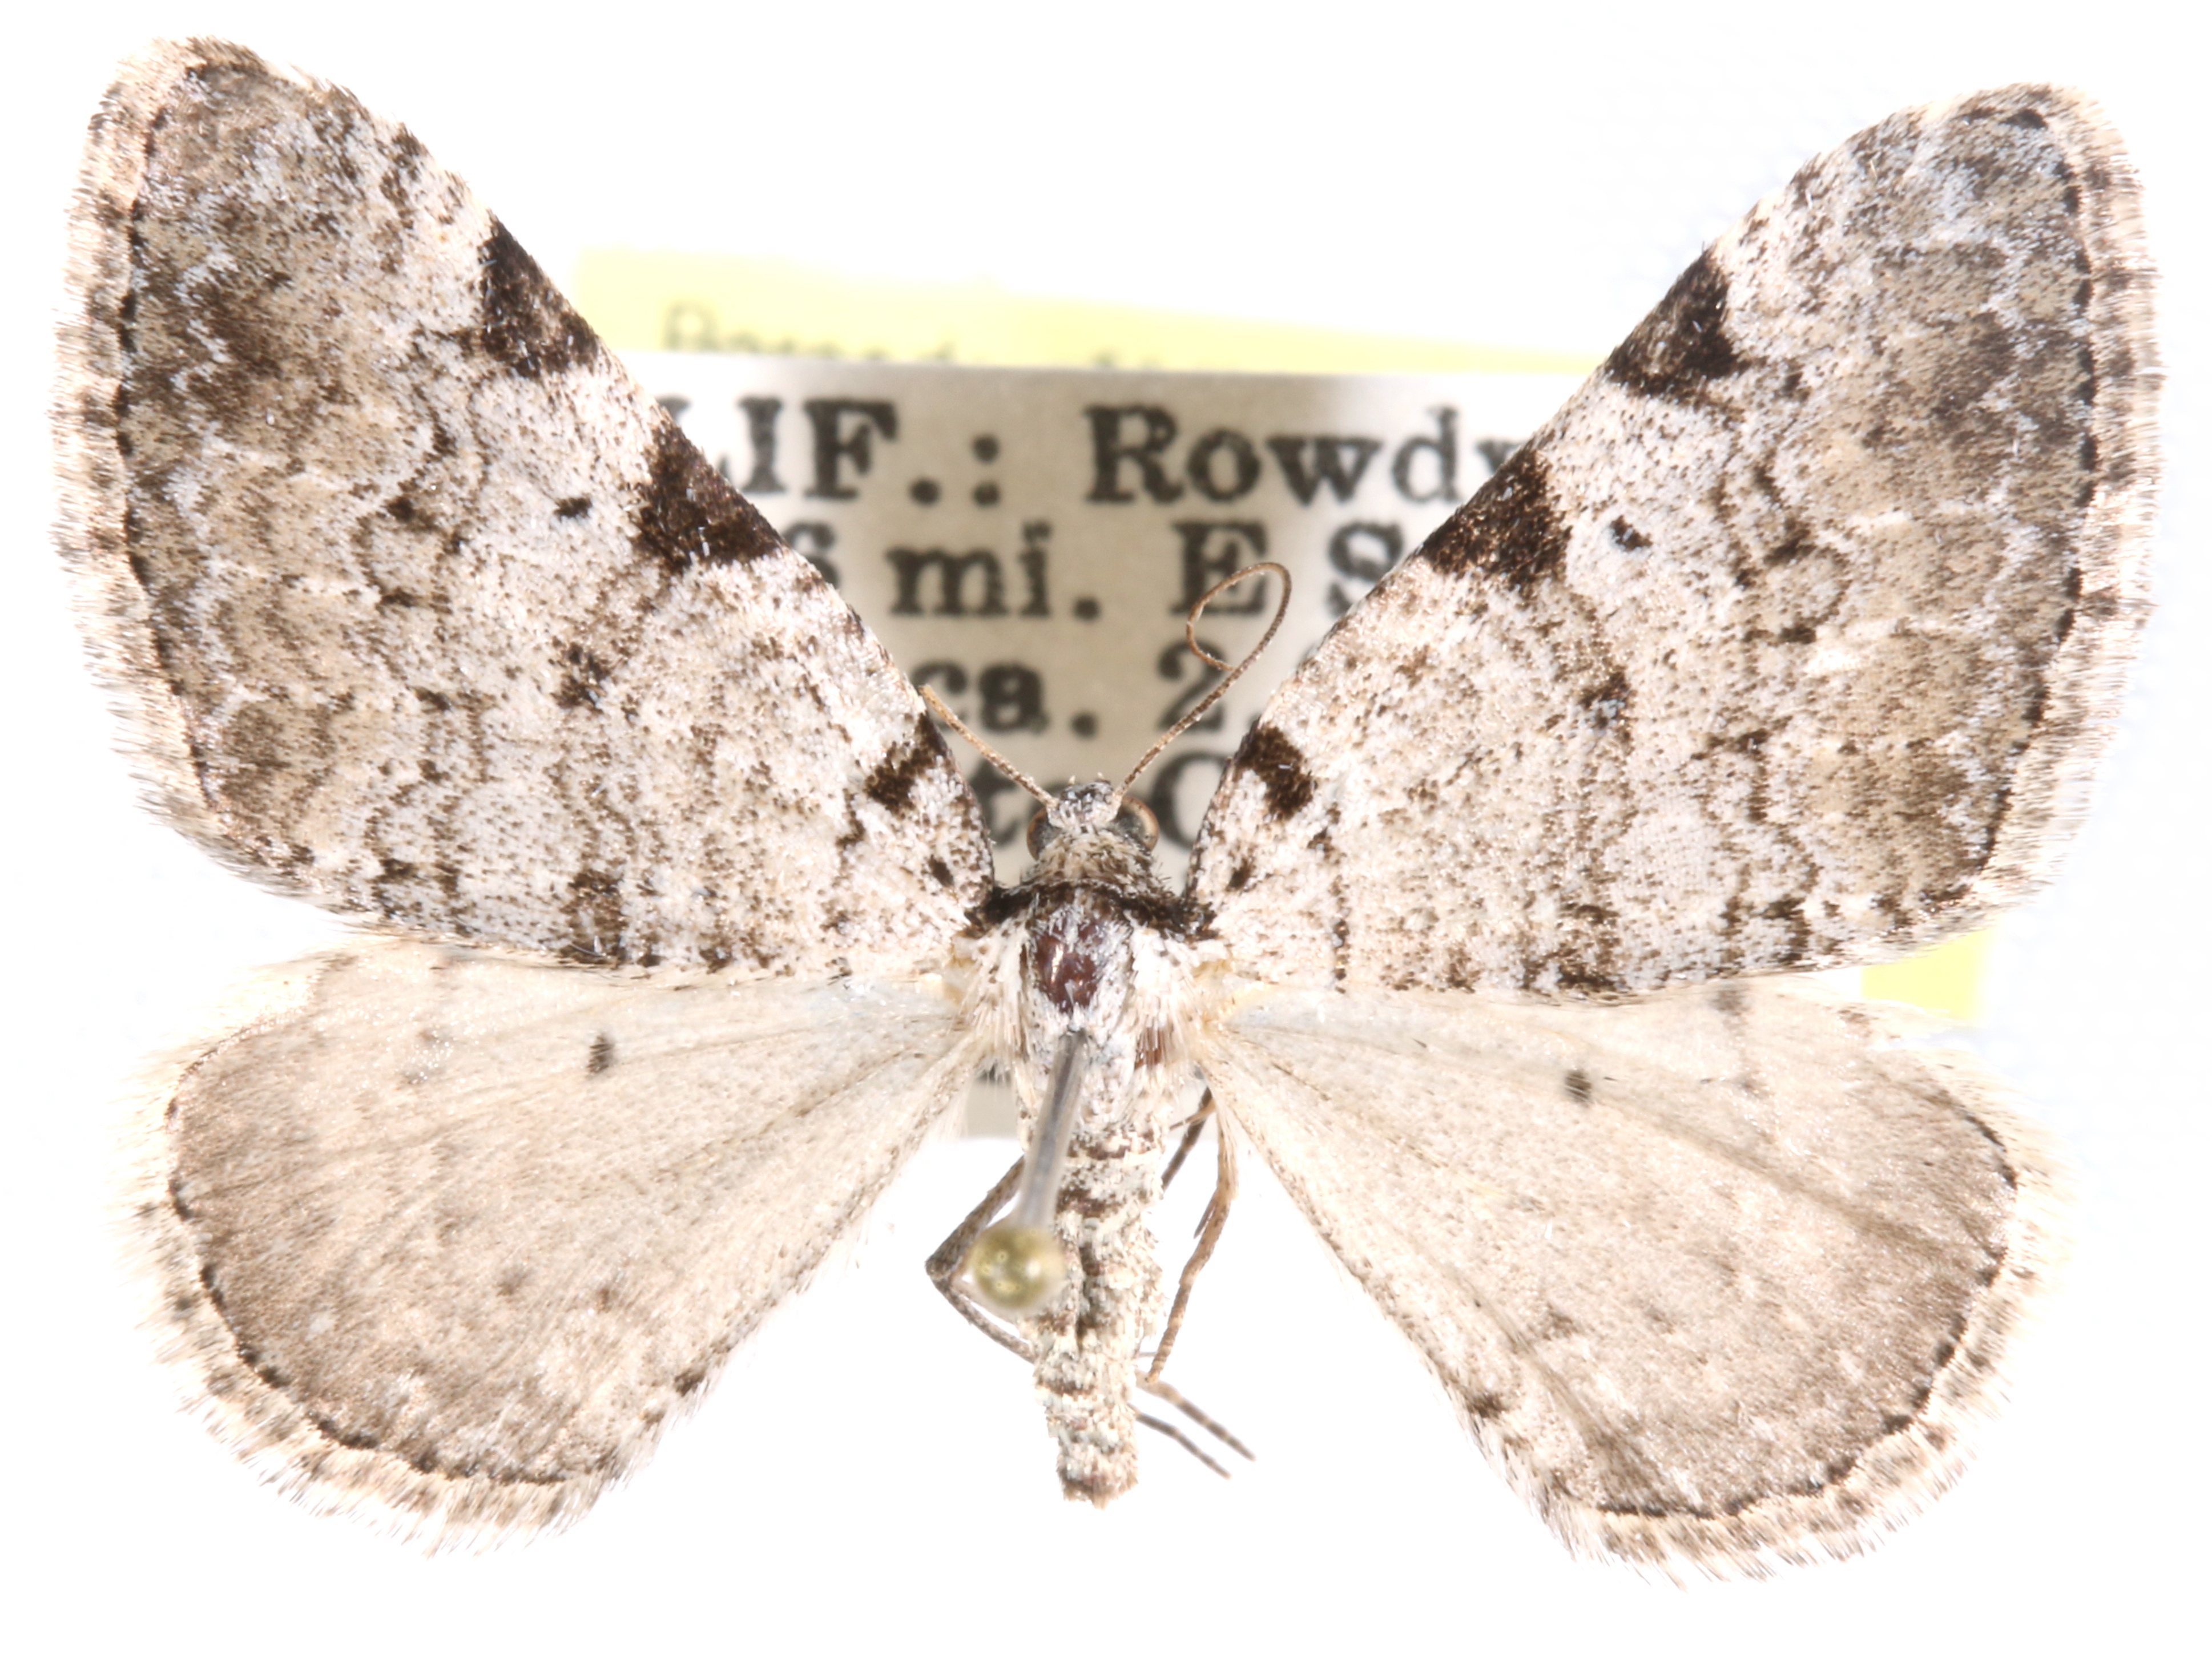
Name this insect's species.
Perizoma costiguttata
